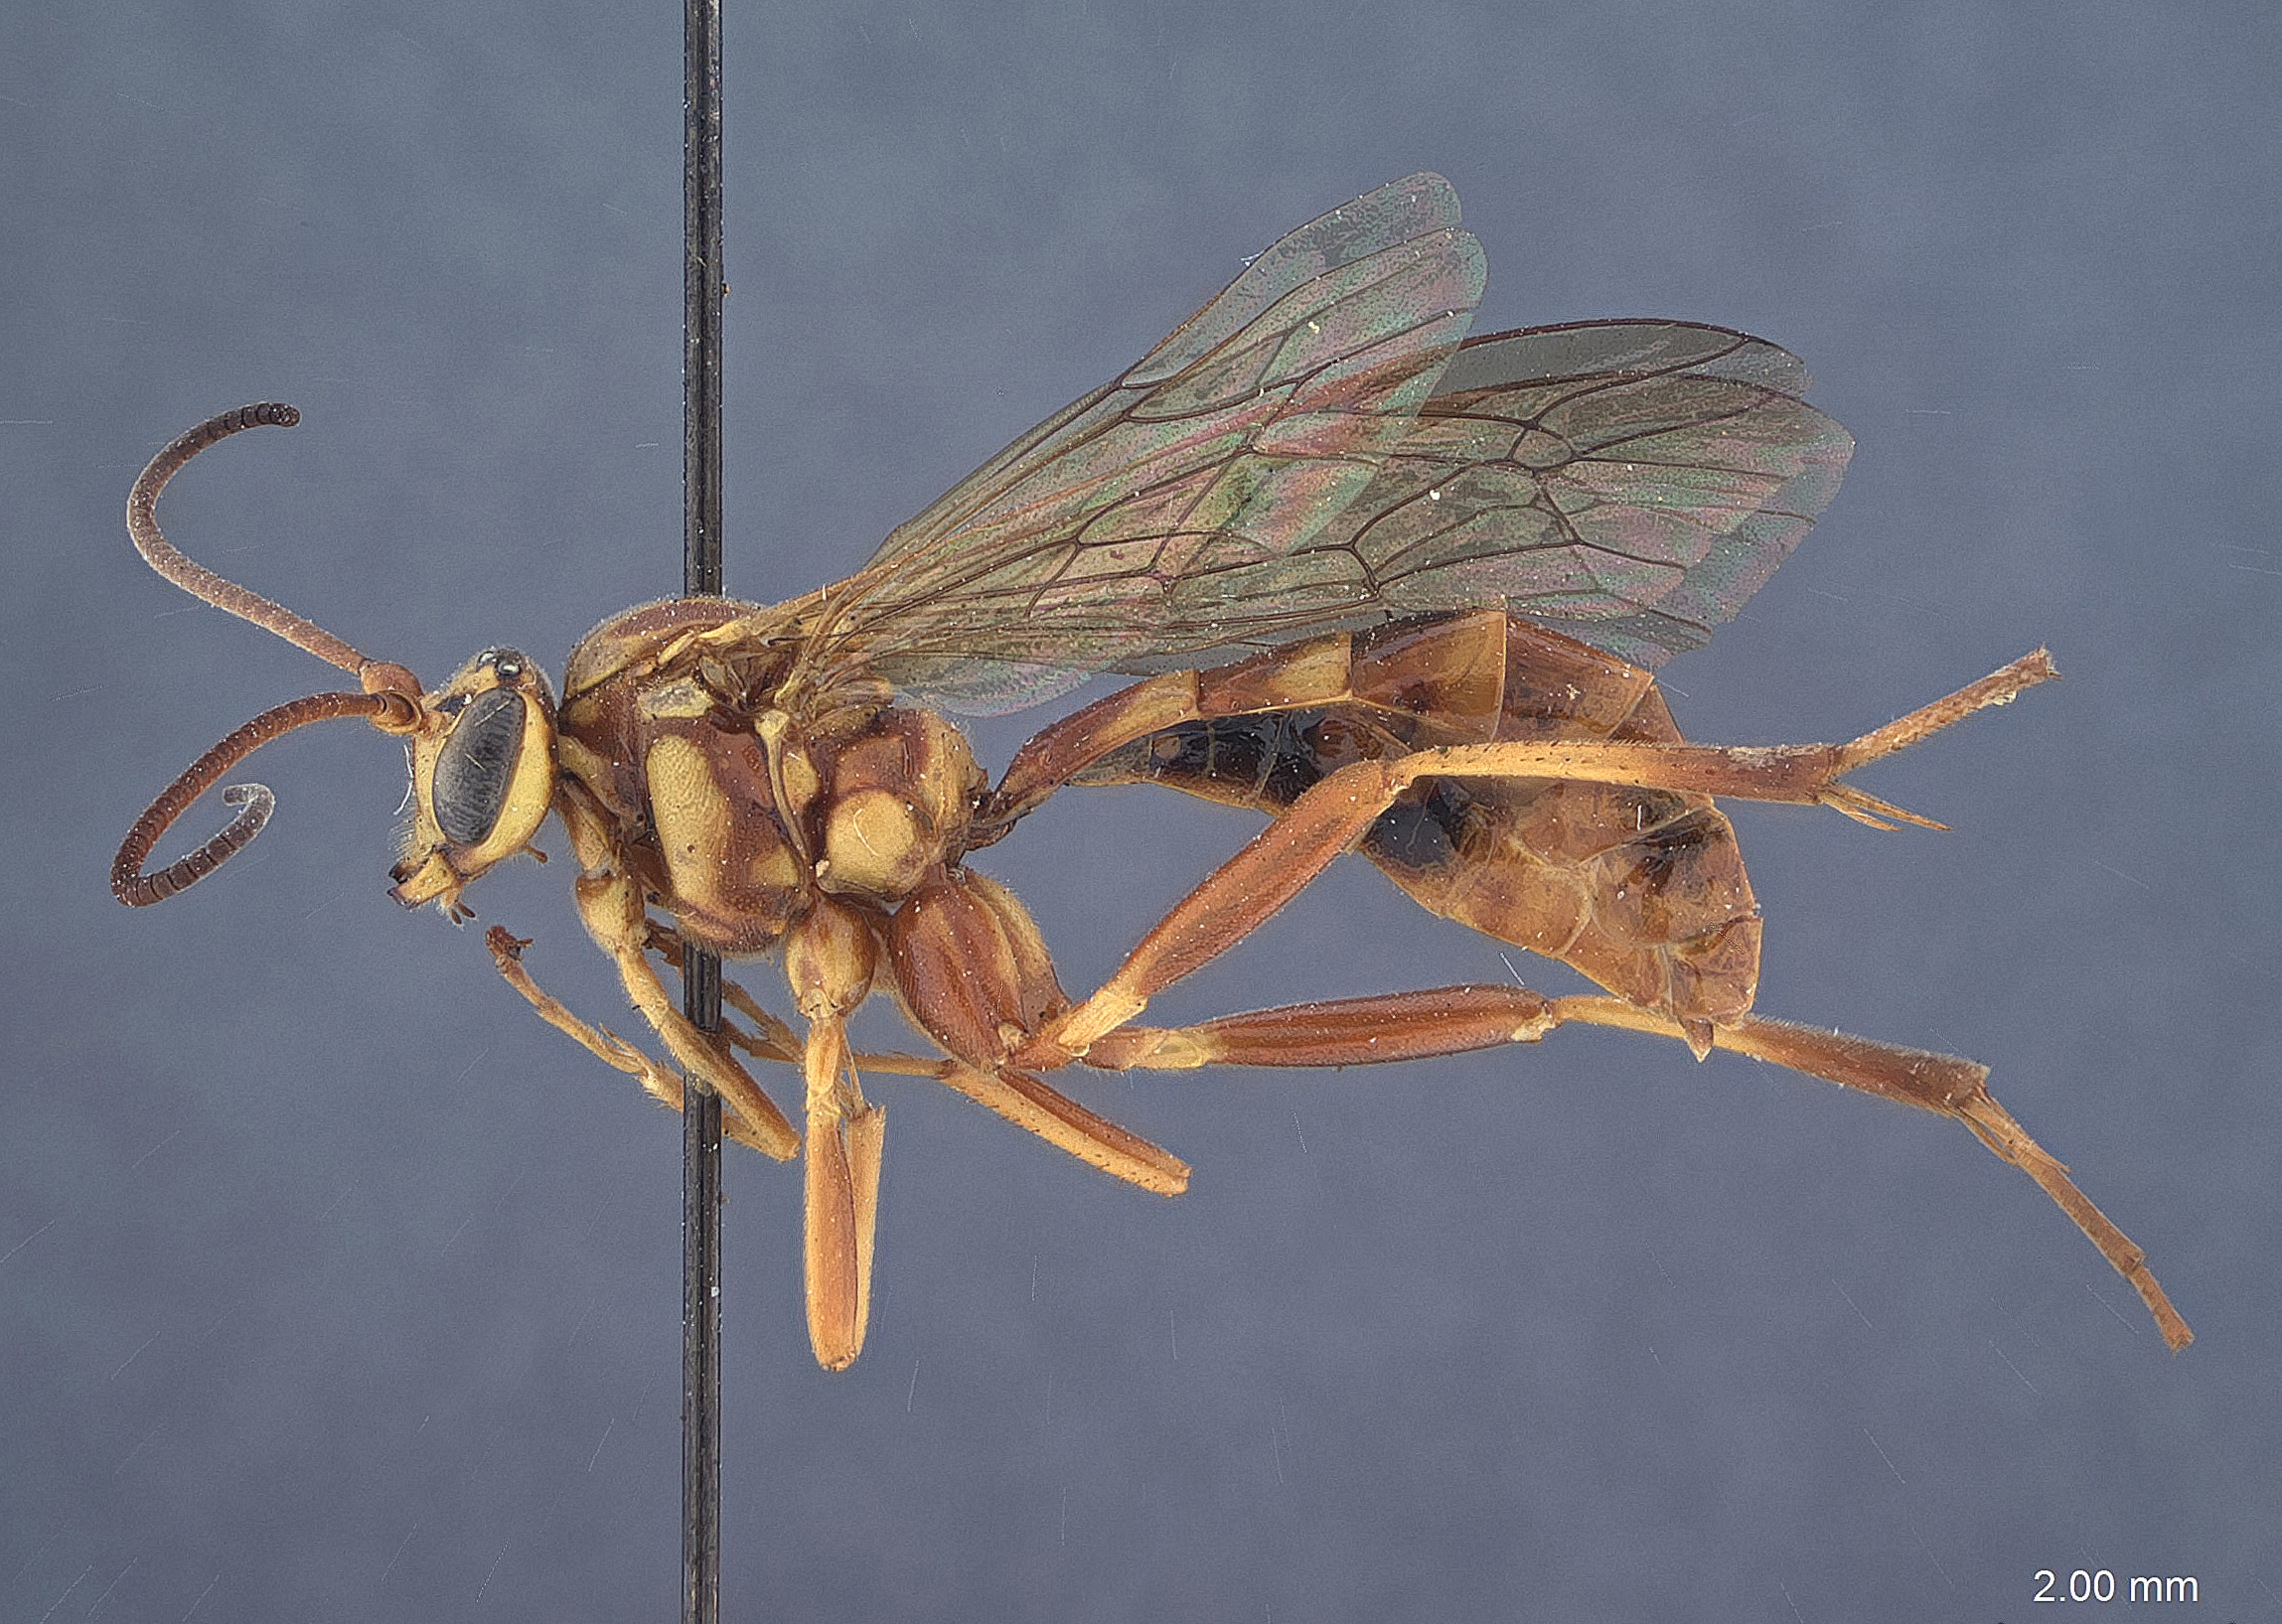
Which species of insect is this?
Banchus rufescens
